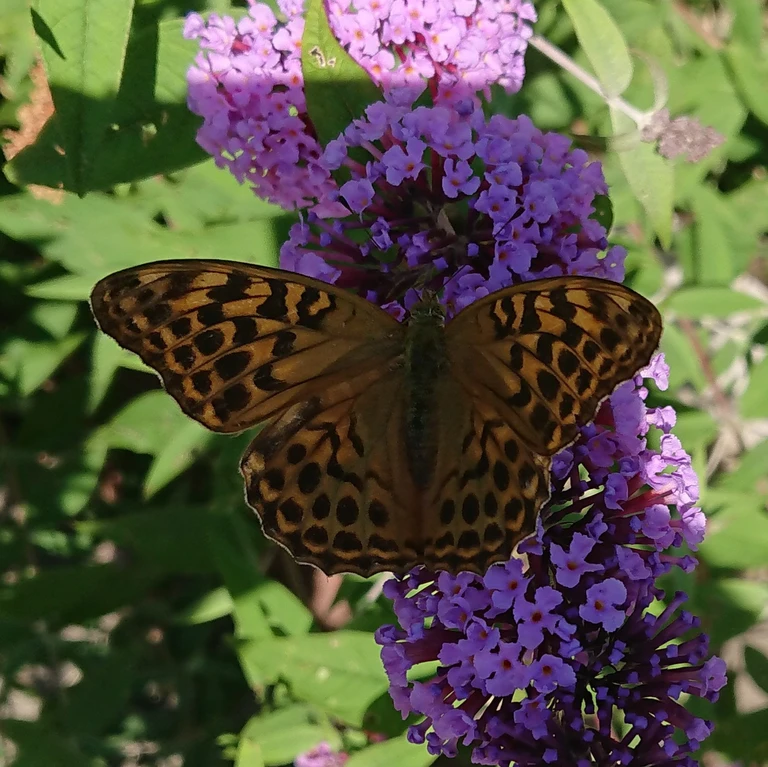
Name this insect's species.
Argynnis paphia
